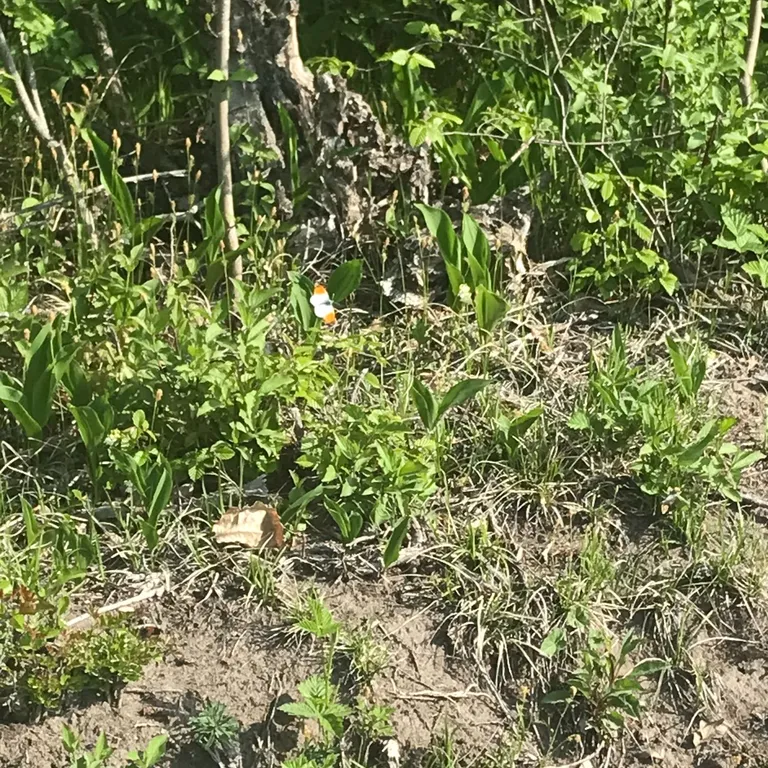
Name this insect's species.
Anthocharis cardamines
